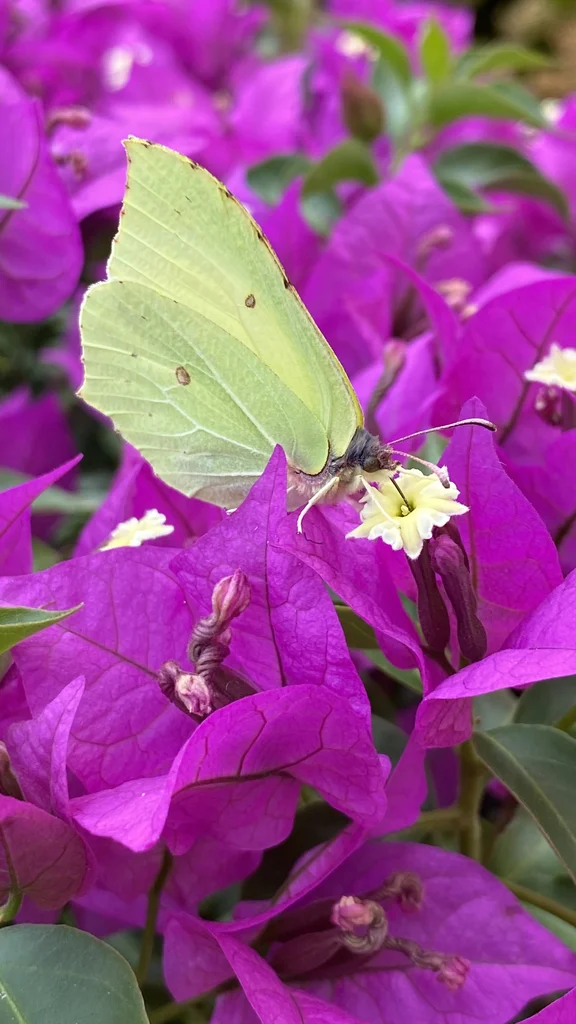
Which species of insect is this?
Gonepteryx rhamni
